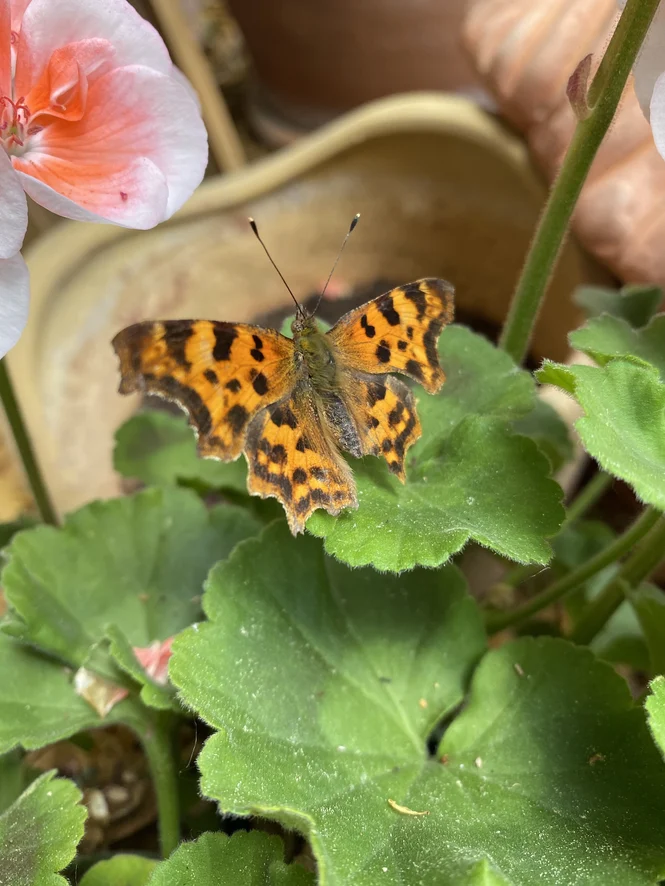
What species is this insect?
Polygonia c-album
